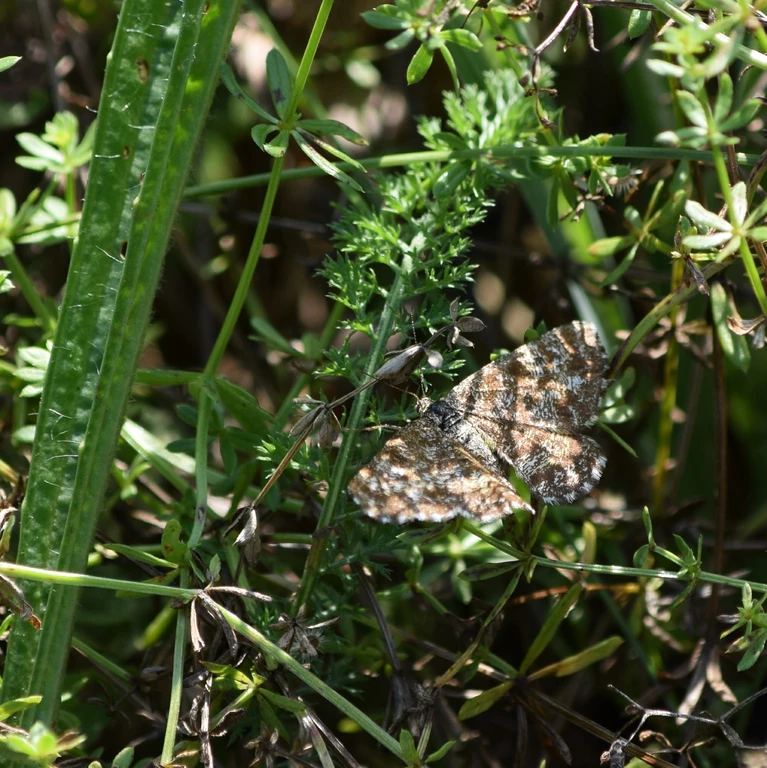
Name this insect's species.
Ematurga atomaria
